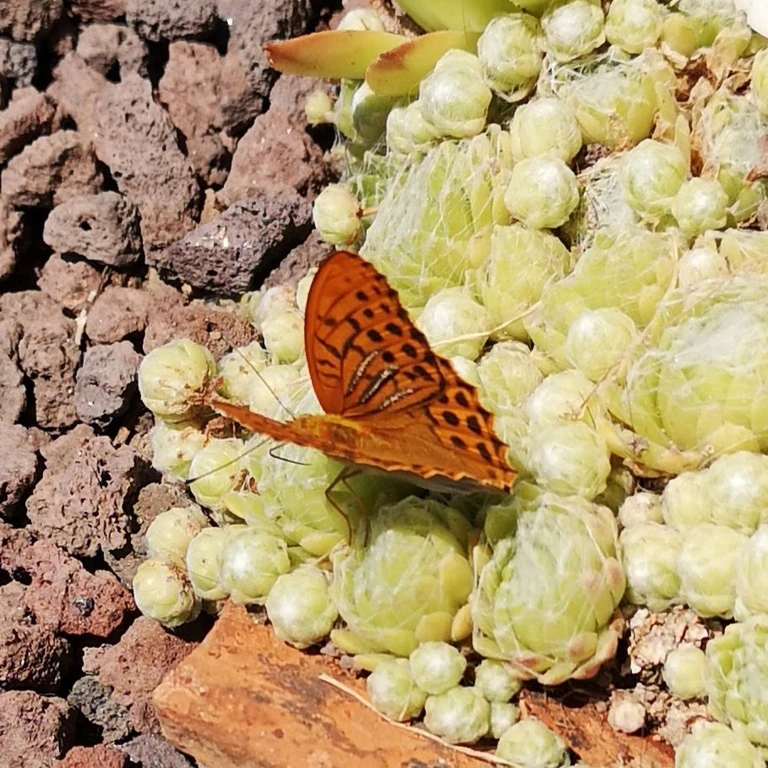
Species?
Argynnis paphia
